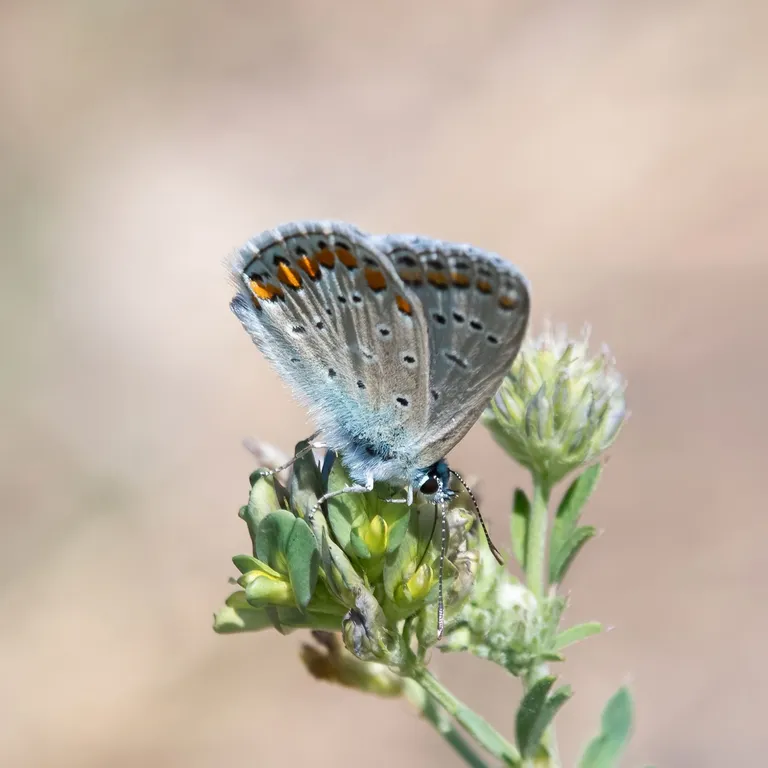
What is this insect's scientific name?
Polyommatus icarus
